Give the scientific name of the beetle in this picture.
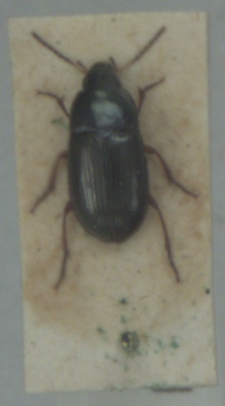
Amara familiaris
